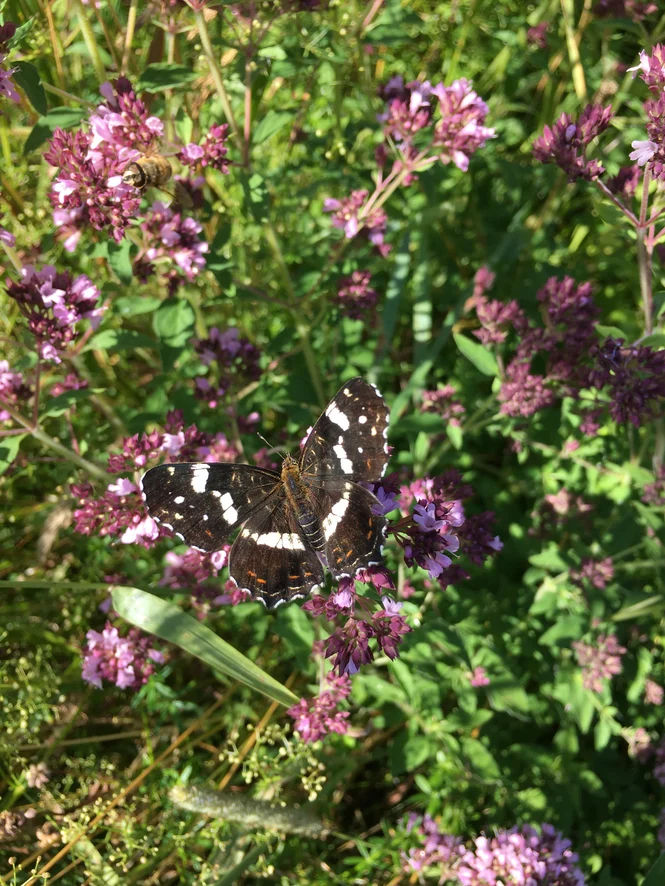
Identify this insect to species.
Araschnia levana
